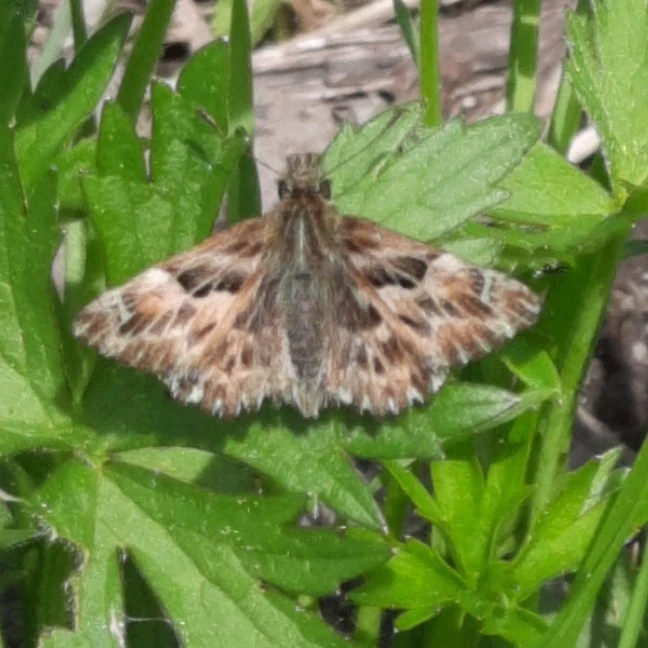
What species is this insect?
Carcharodus alceae
